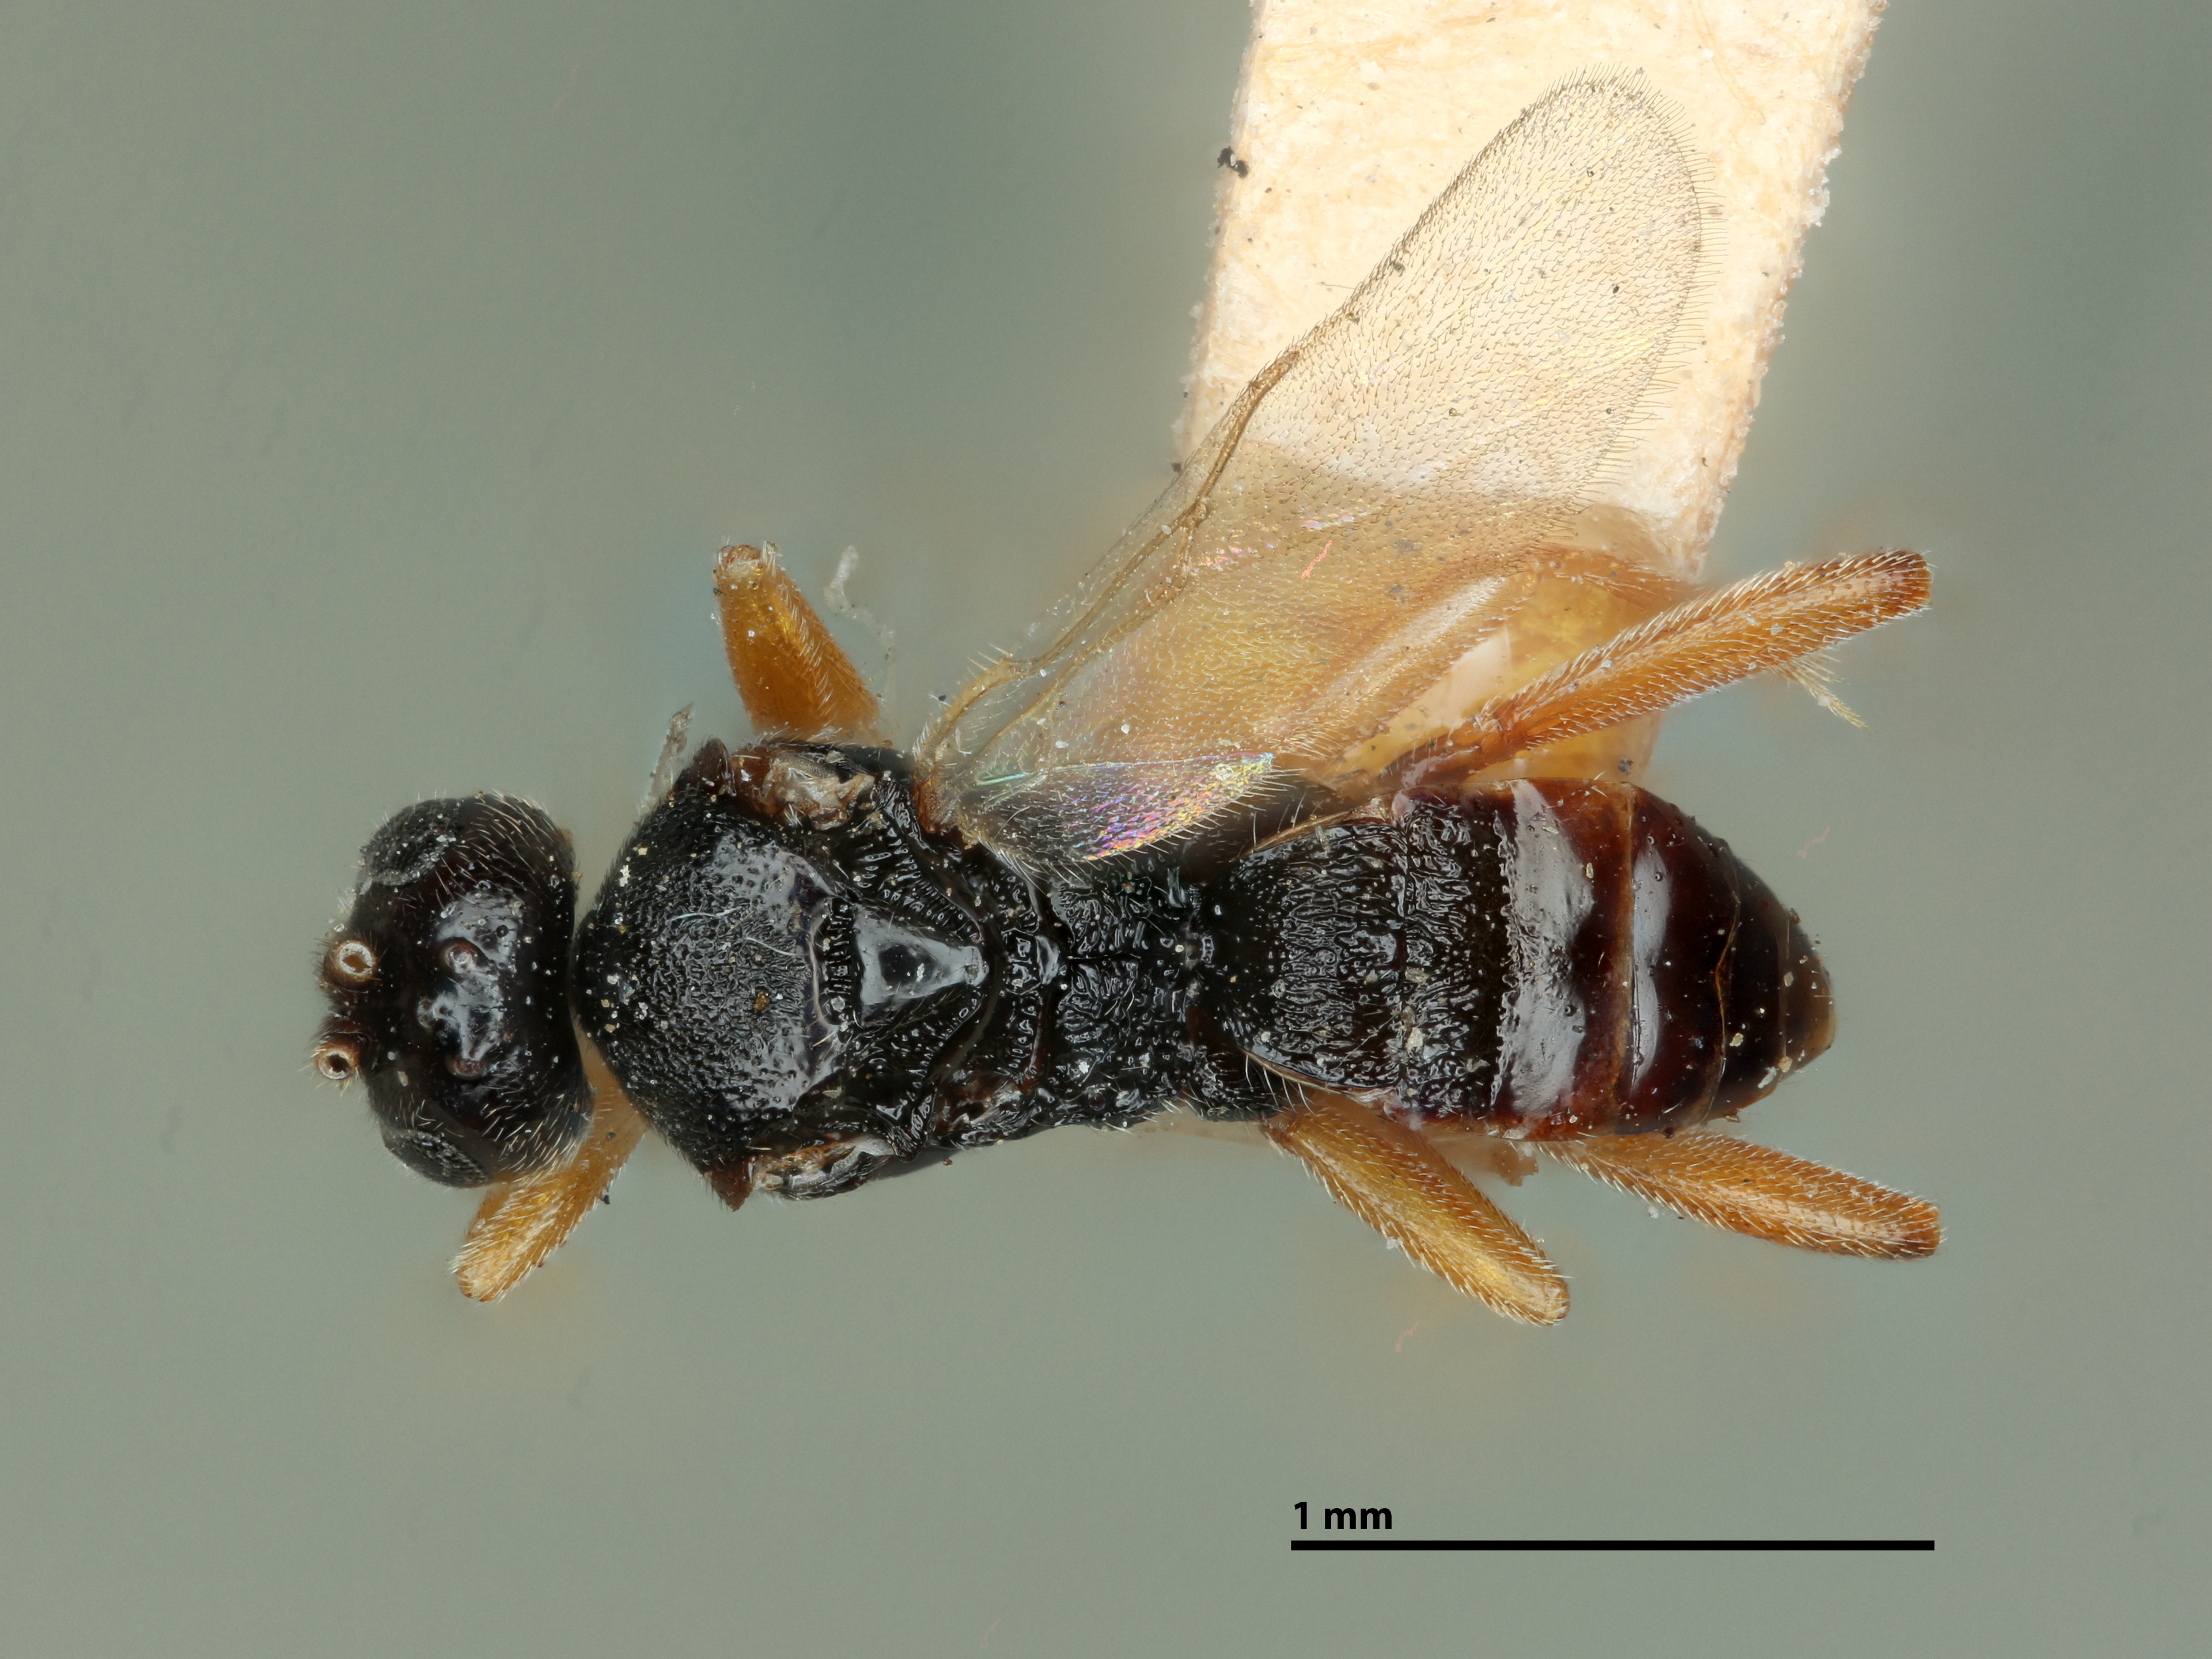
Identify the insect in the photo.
Apanteles laeviceps
